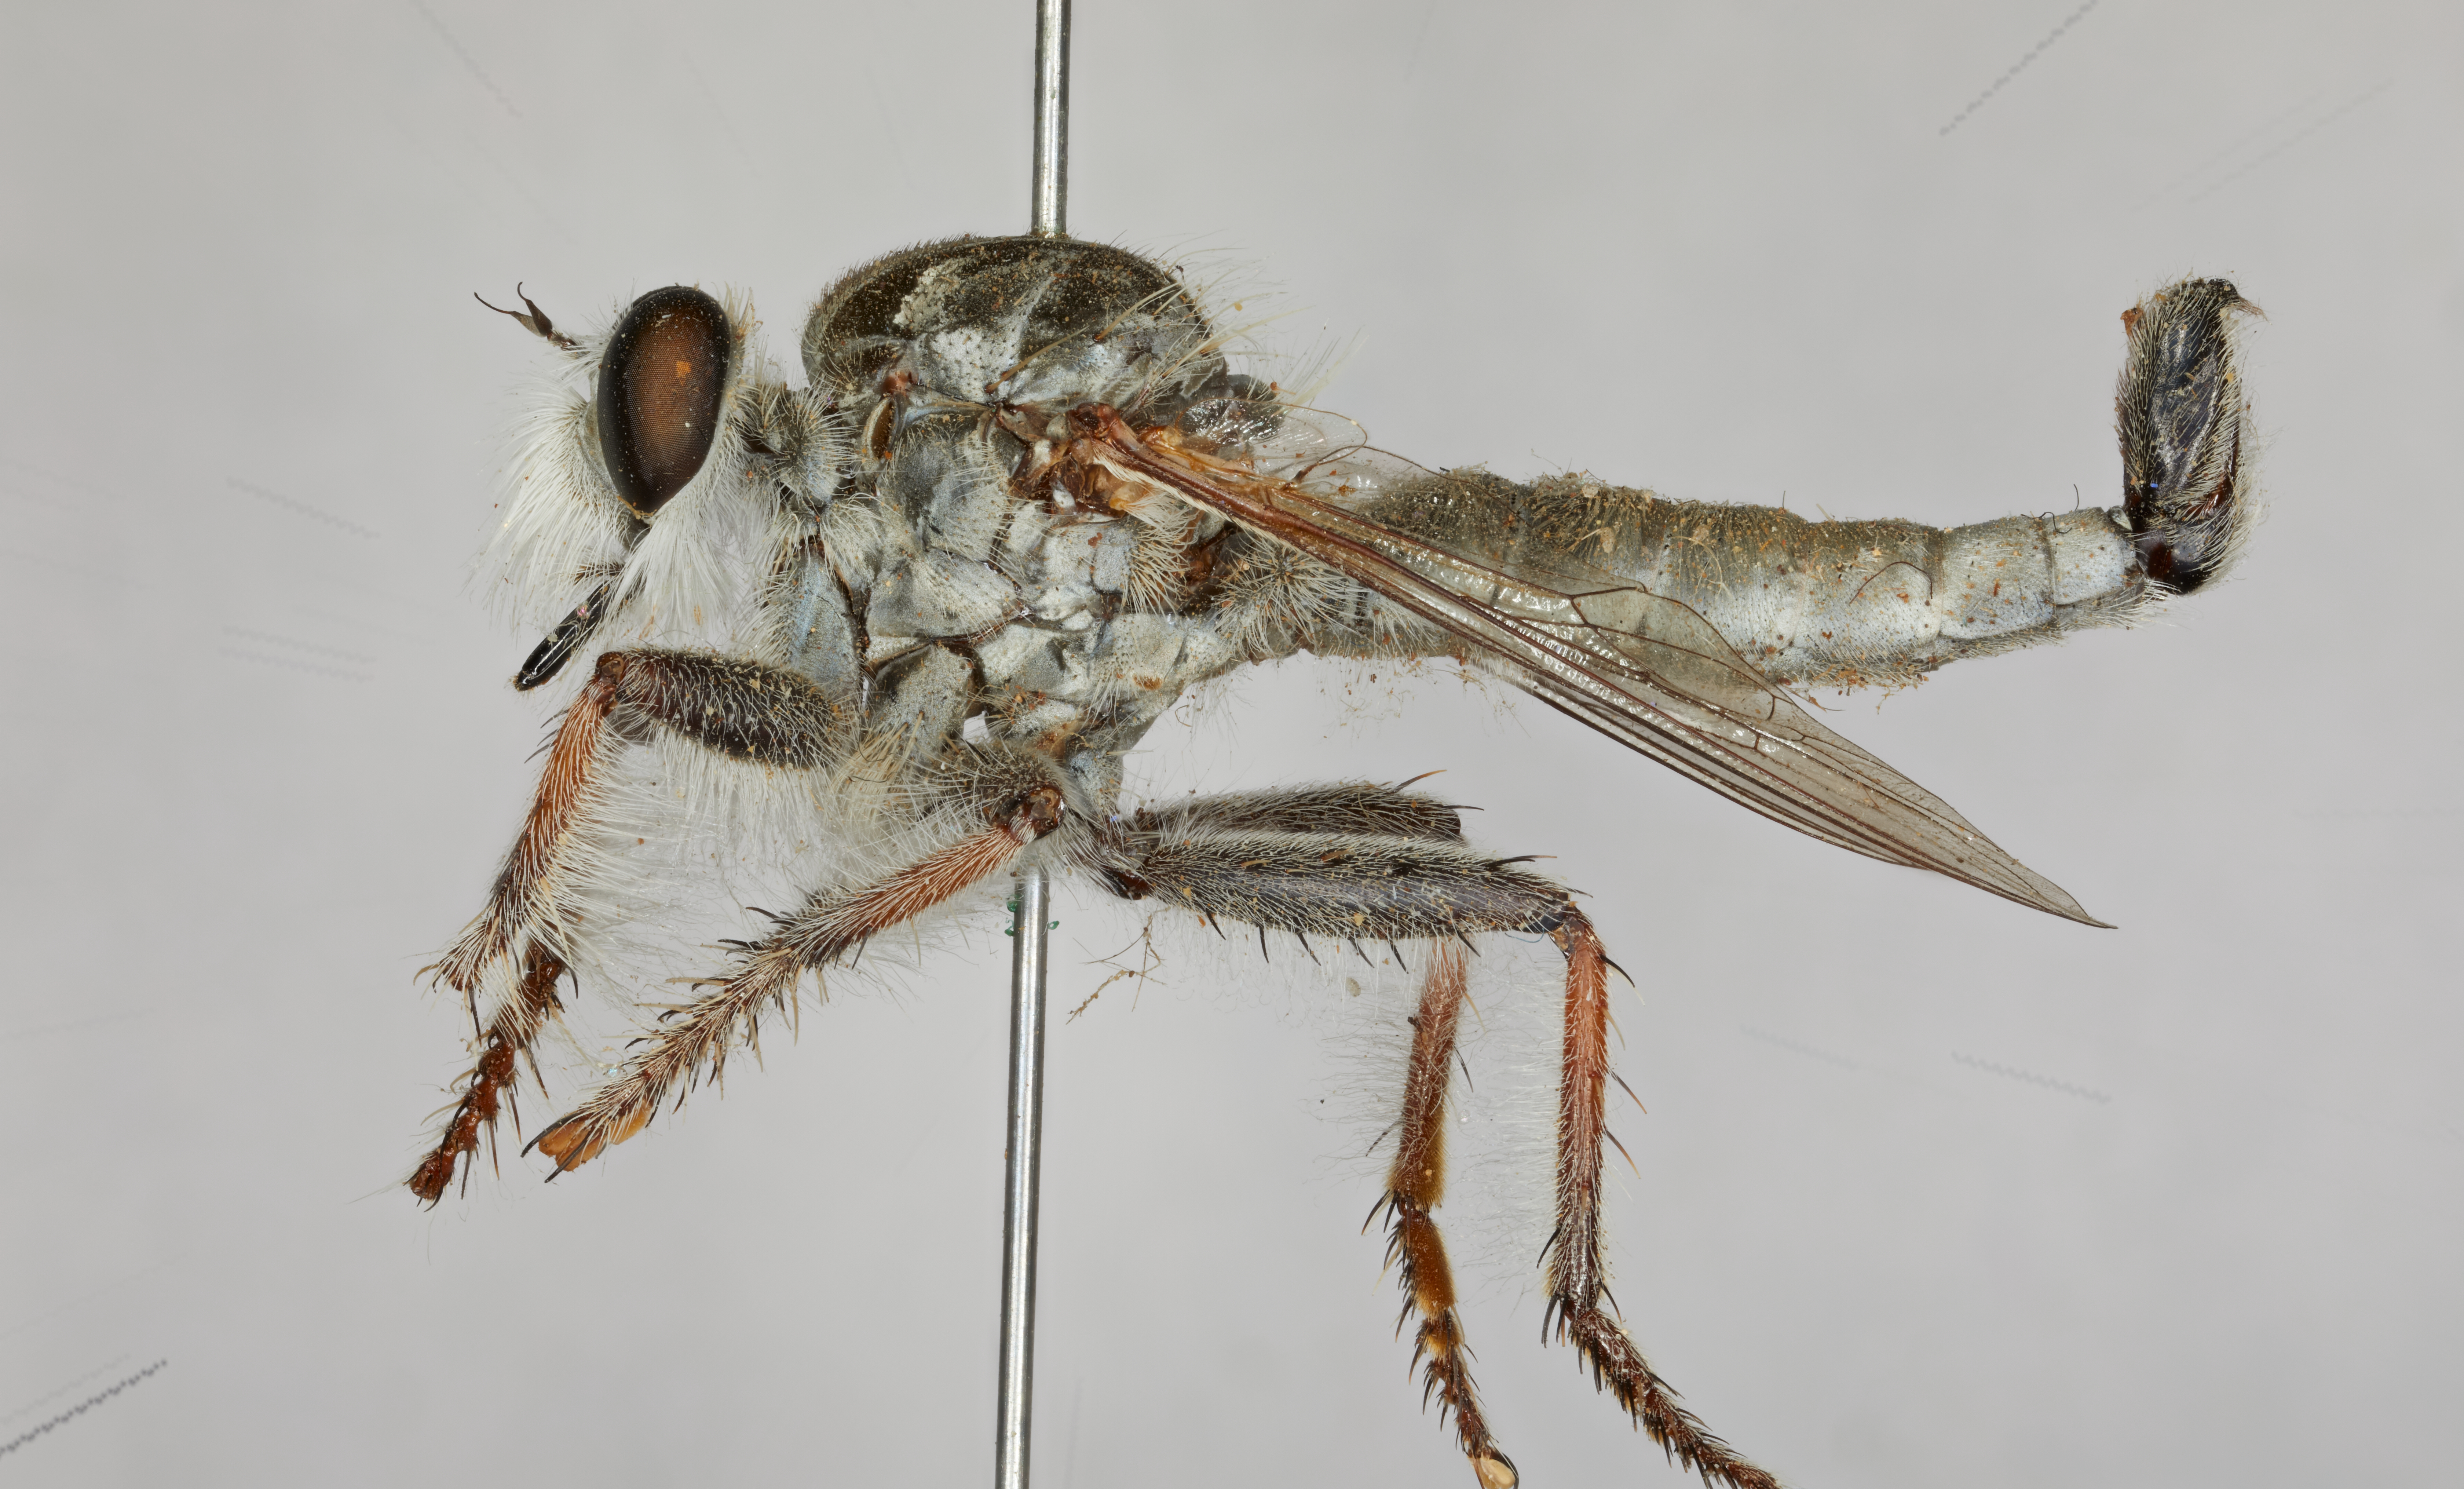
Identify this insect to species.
Efferia candida
